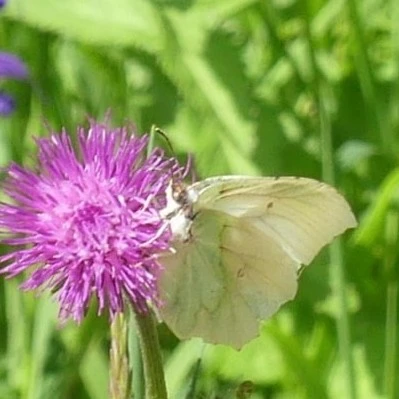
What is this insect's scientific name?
Gonepteryx rhamni
